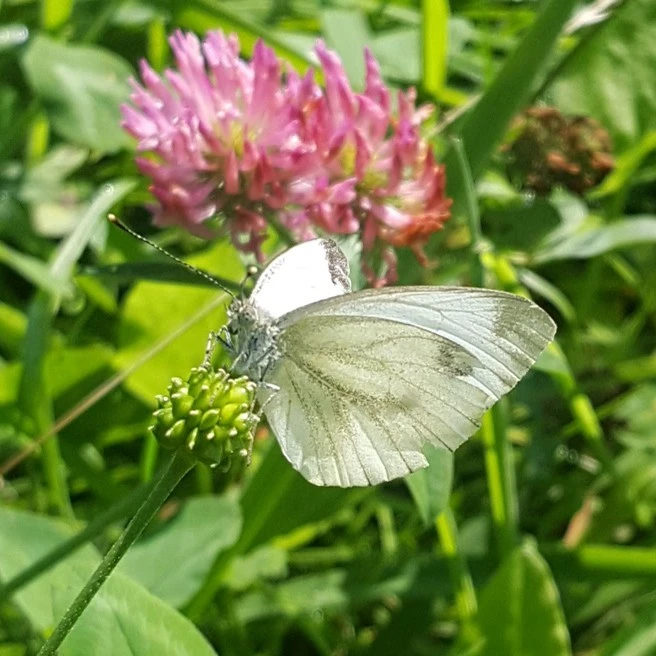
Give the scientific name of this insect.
Pieris napi
